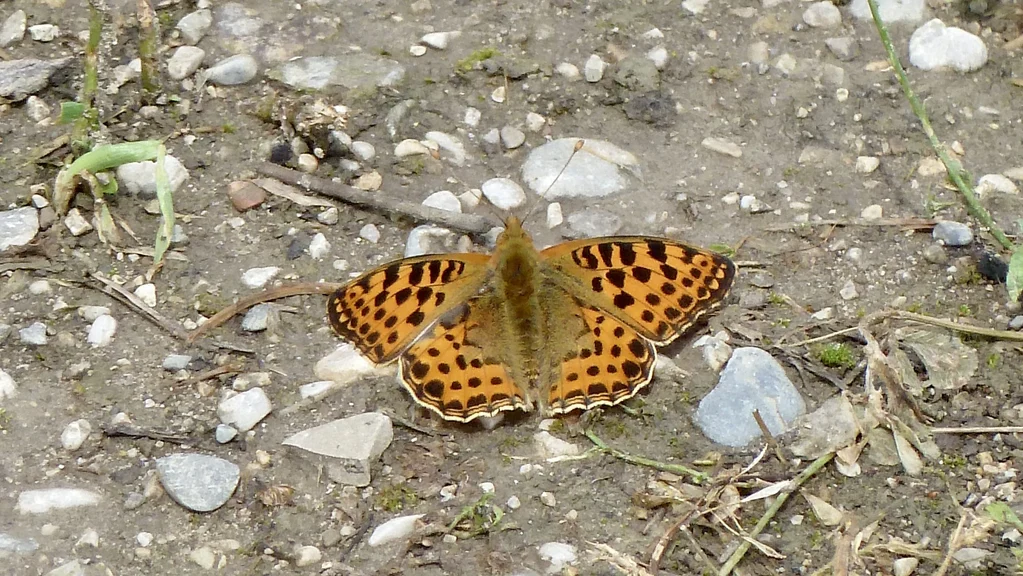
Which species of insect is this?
Issoria lathonia
